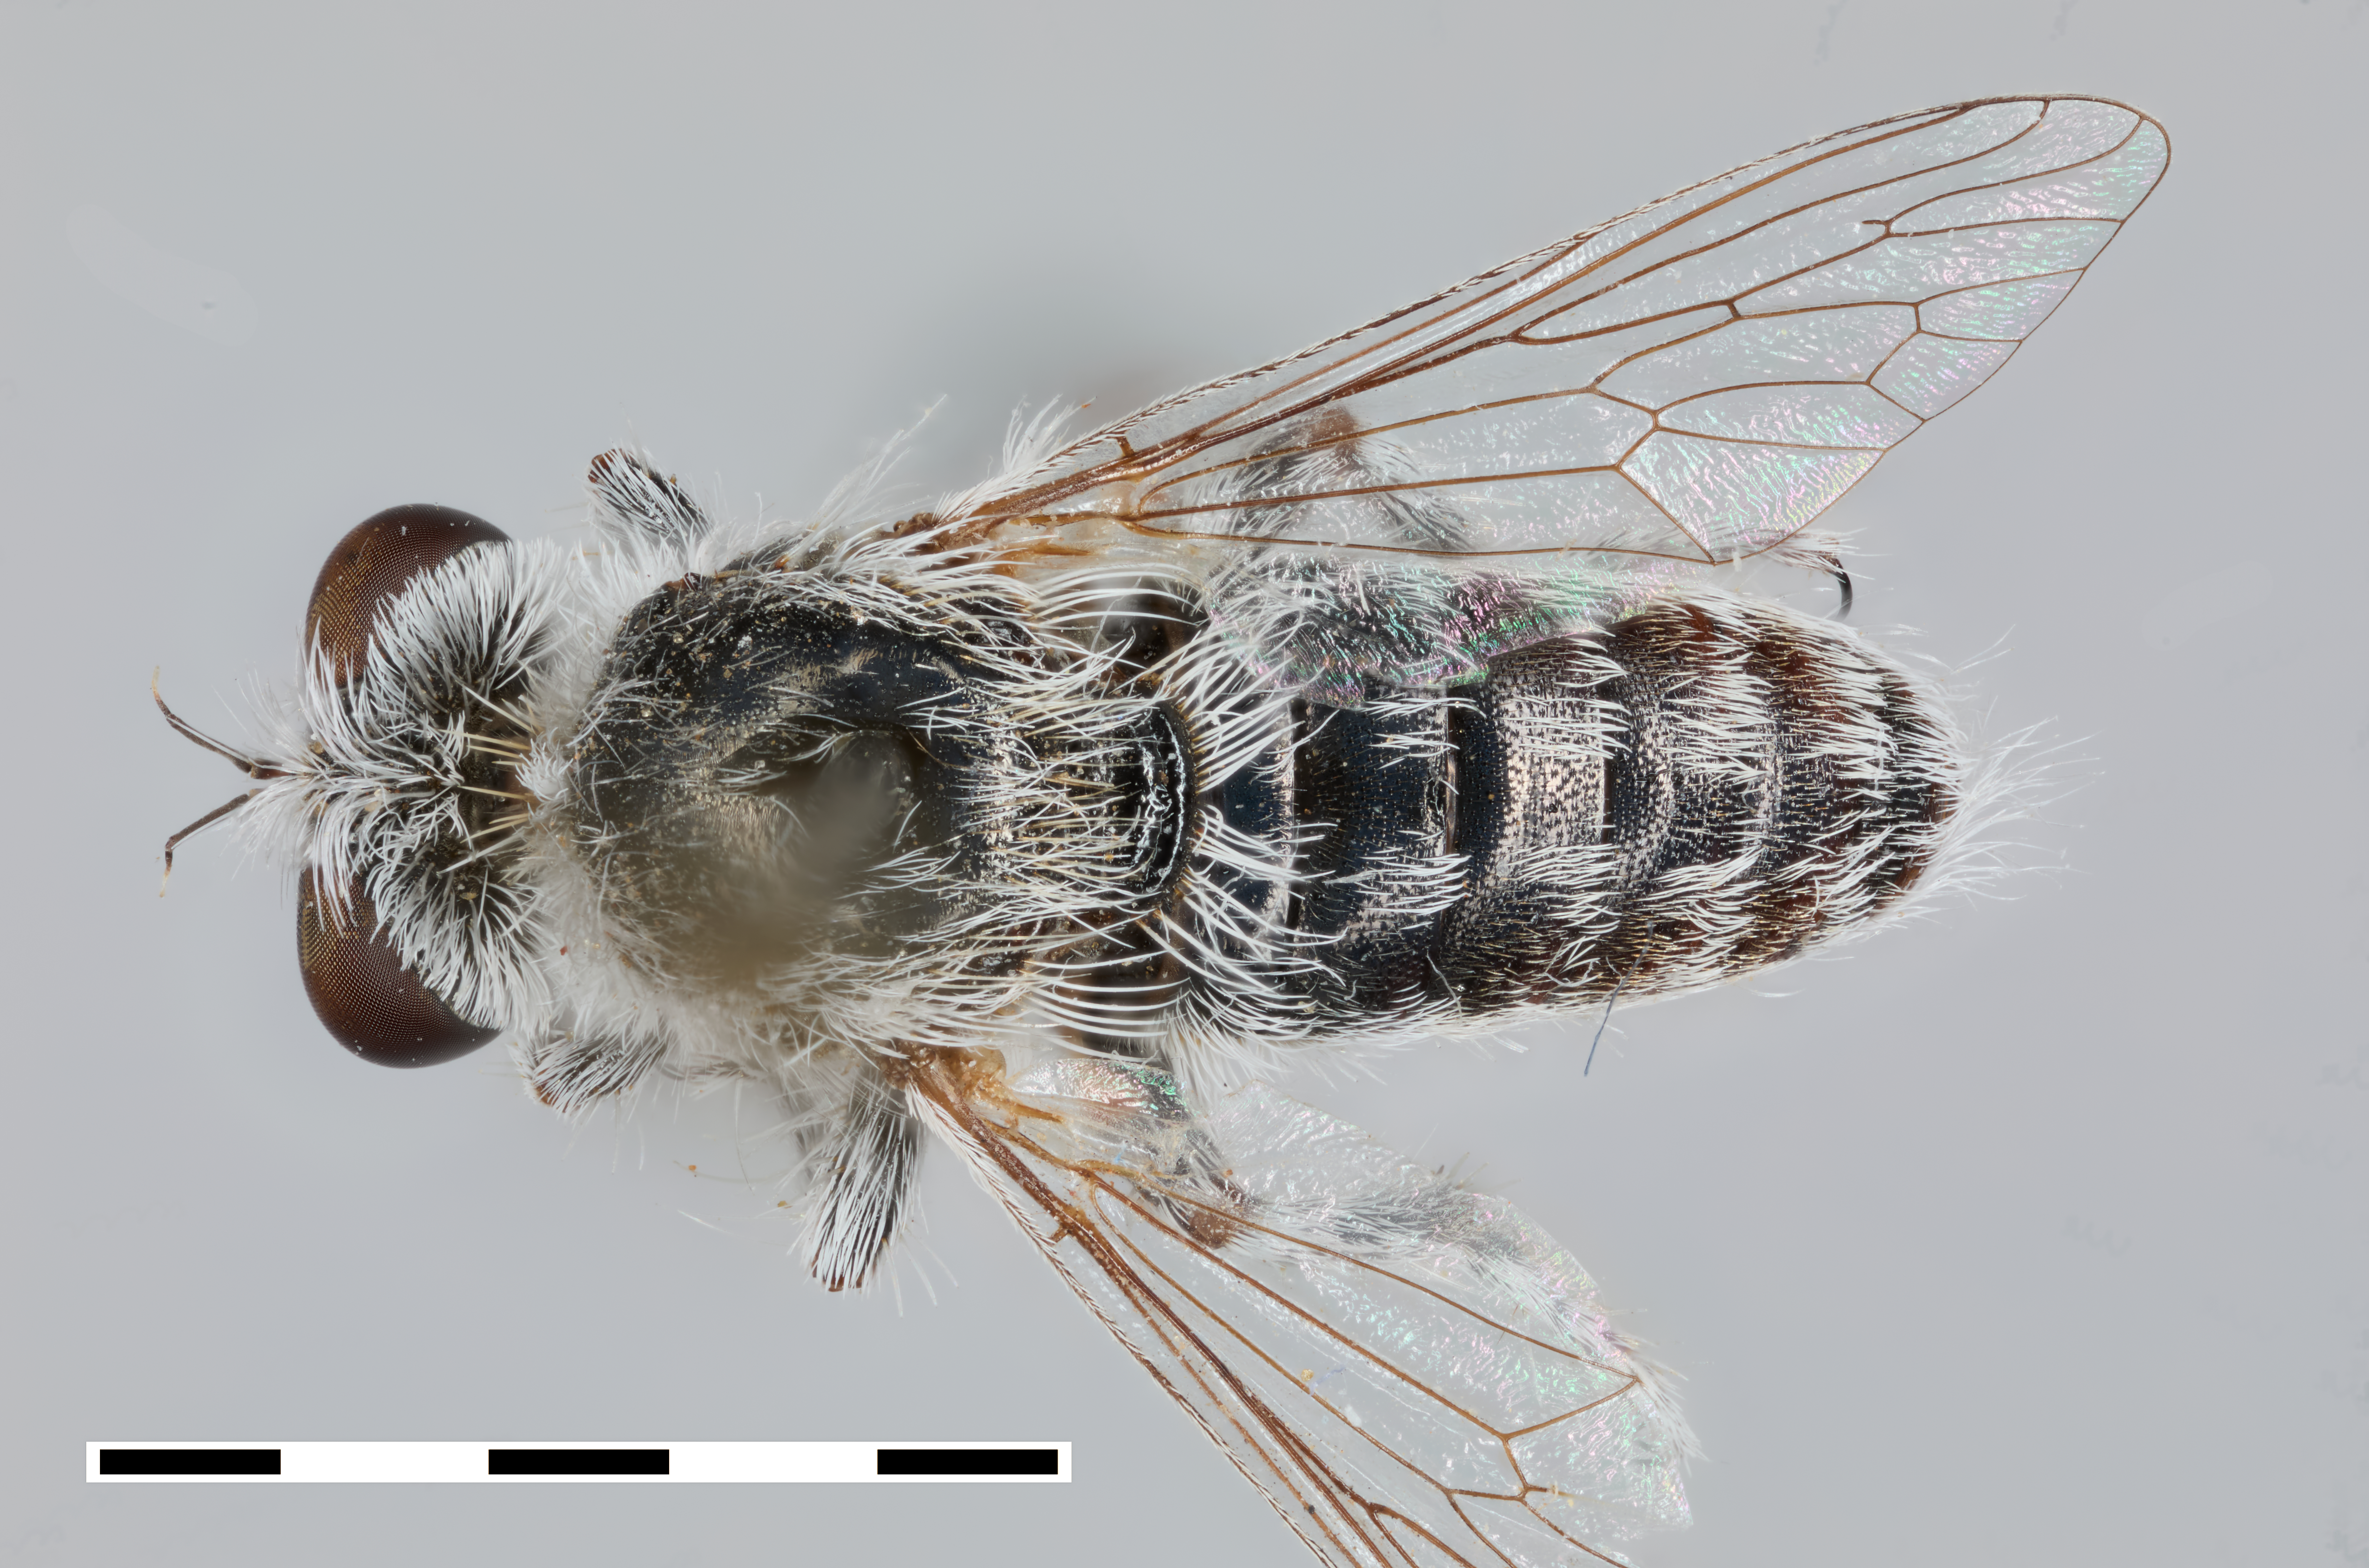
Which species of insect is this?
Acnephalomyia eremia
